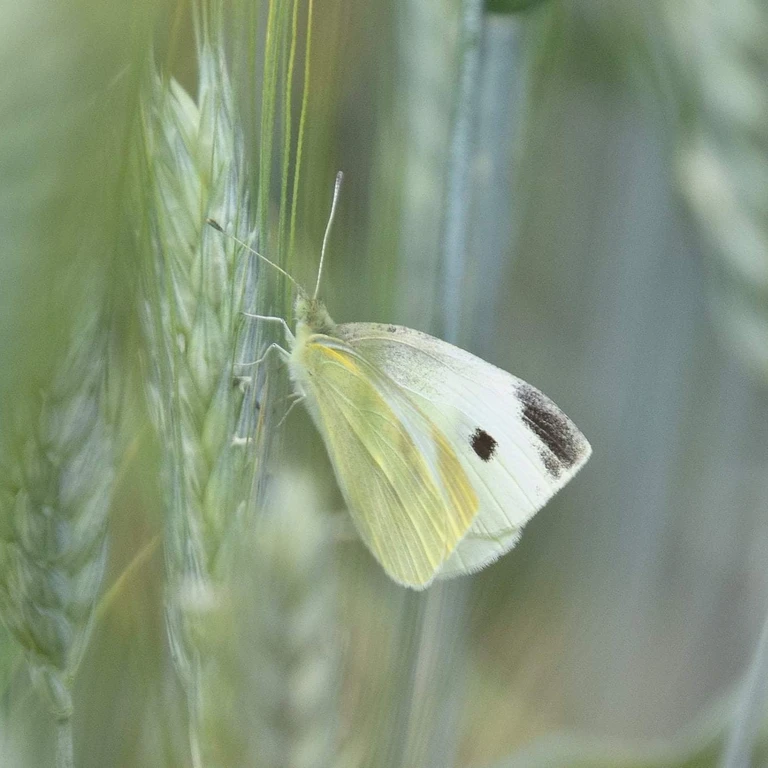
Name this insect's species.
Pieris rapae
